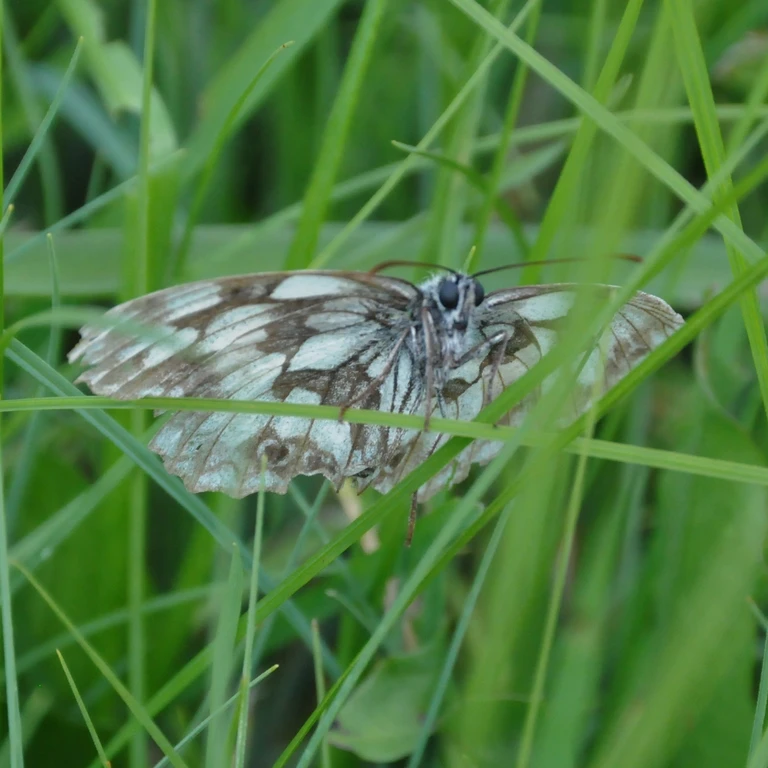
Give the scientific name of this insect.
Melanargia galathea
